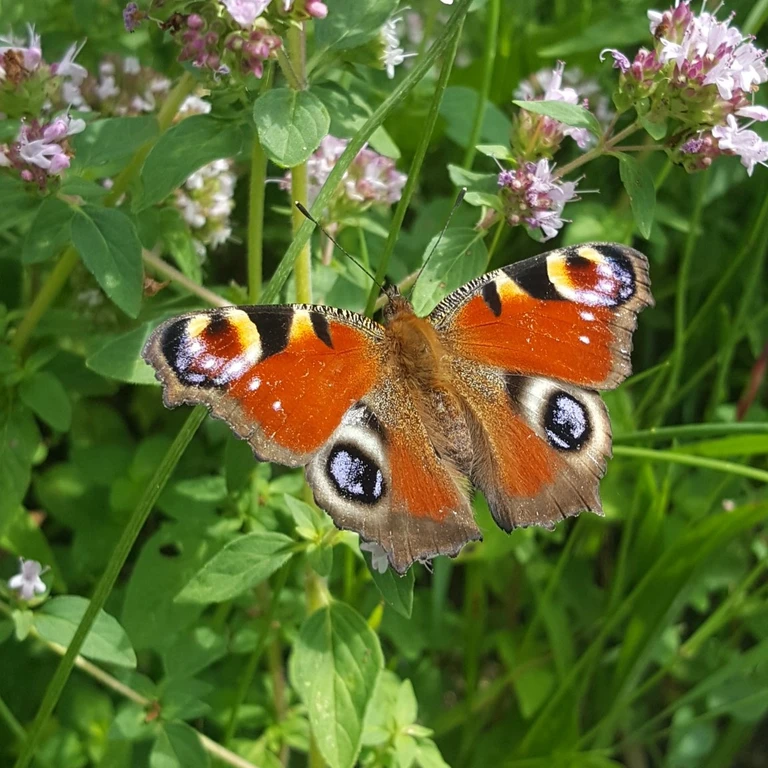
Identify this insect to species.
Aglais io
